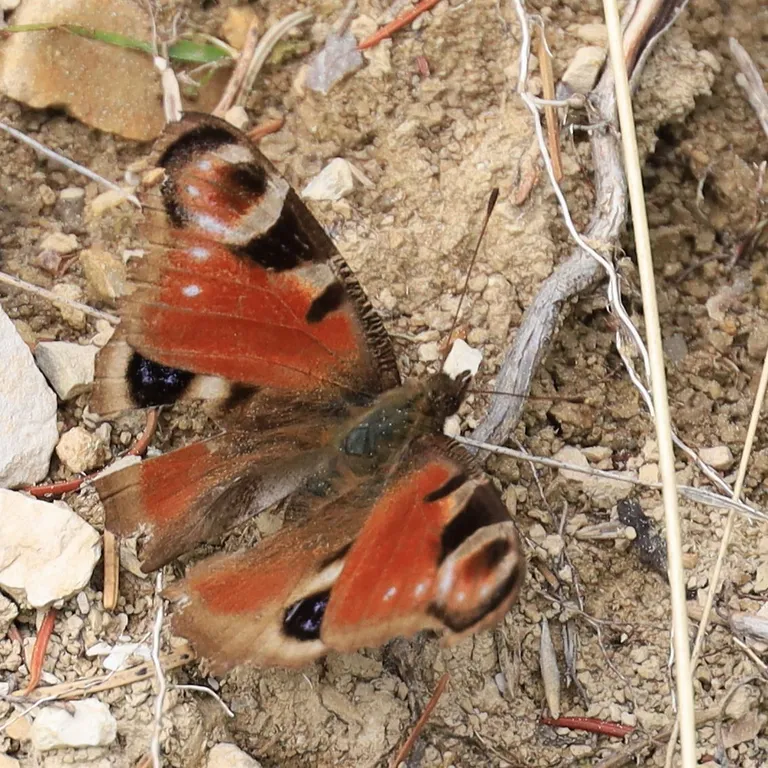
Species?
Aglais io
